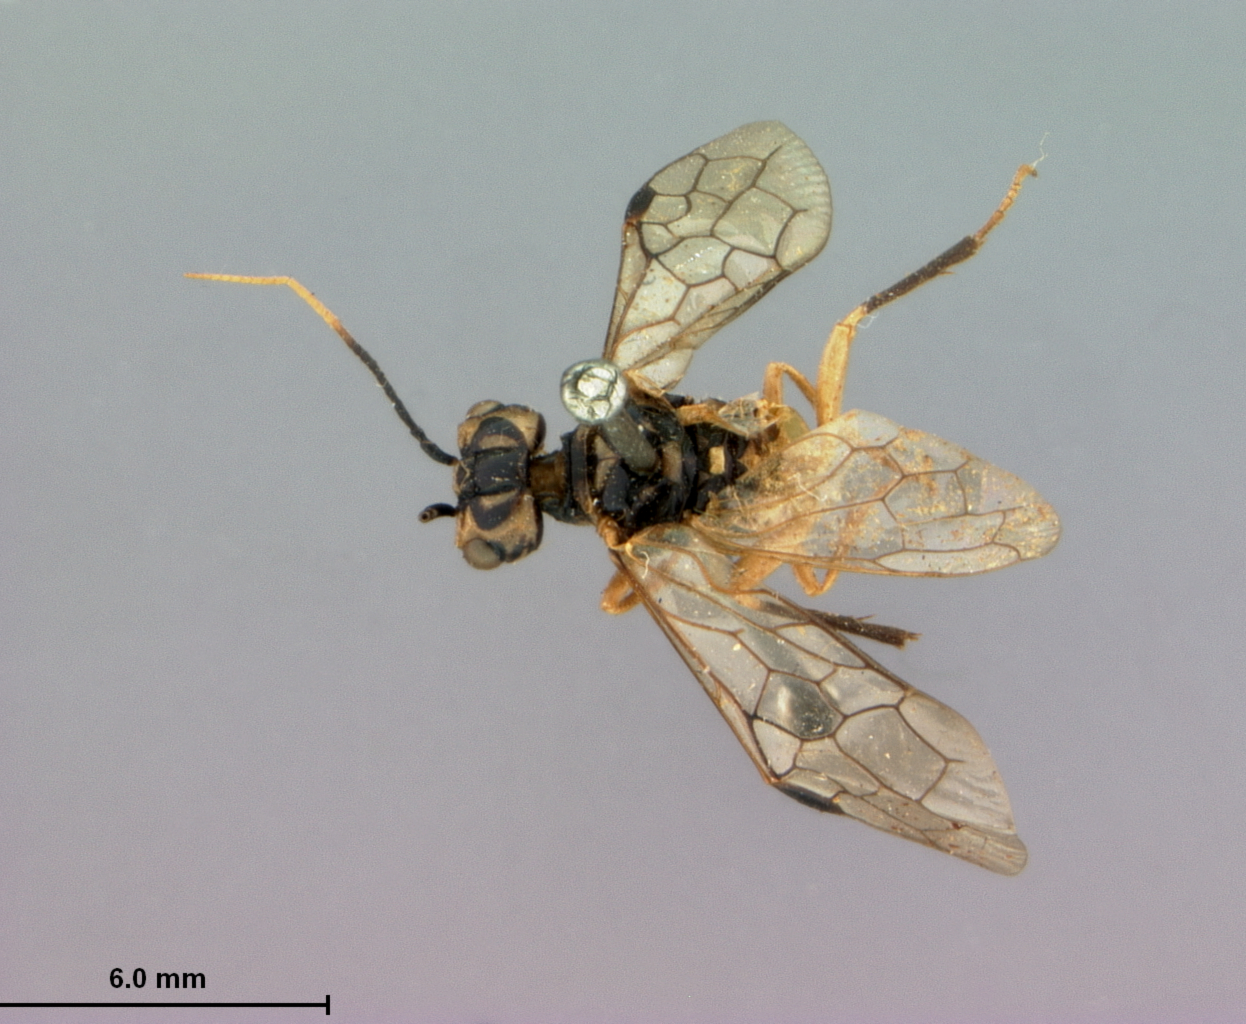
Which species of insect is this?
Pamphilius ocellatus
